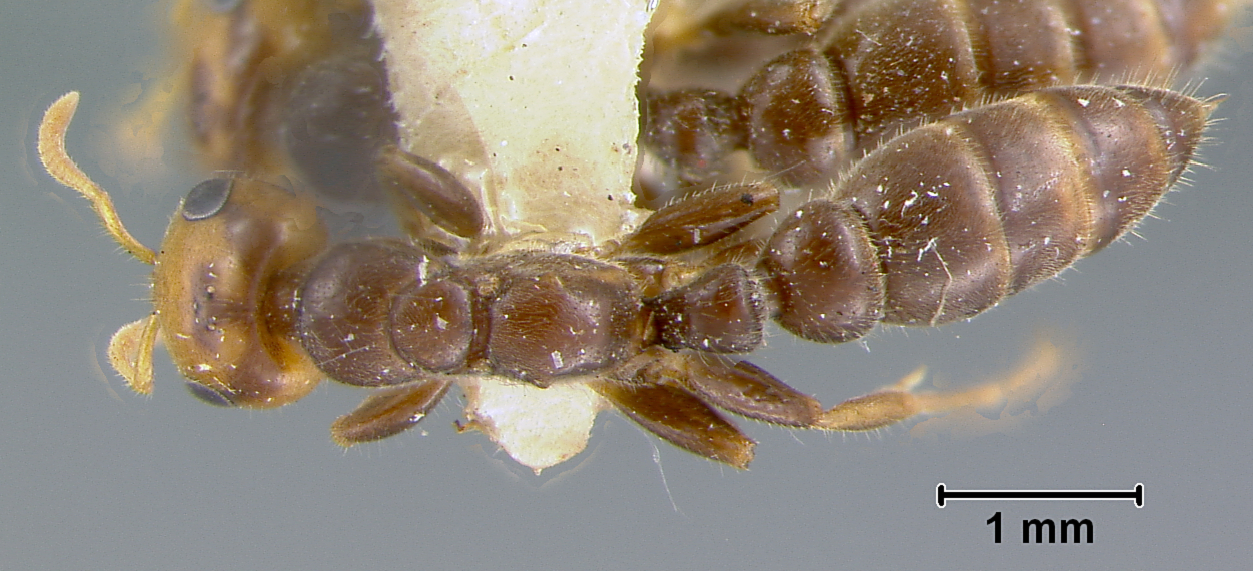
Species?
Pseudomyrma latinoda
